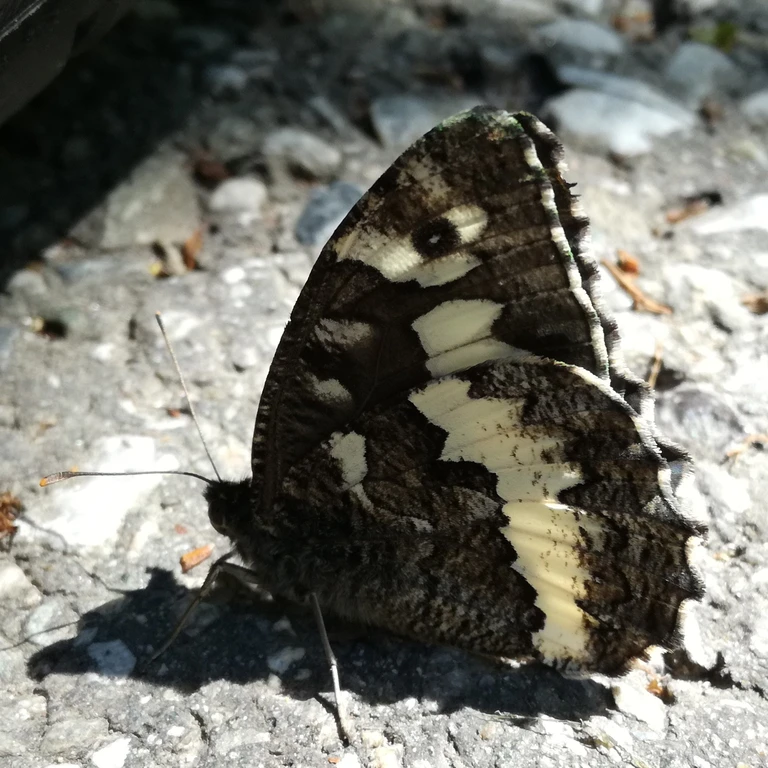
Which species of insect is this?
Brintesia circe
